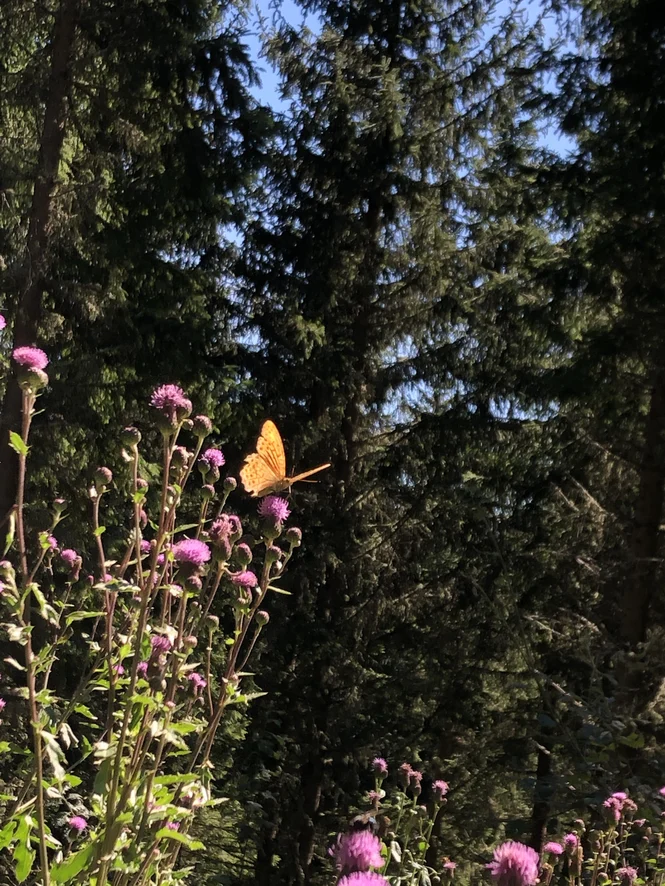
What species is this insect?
Argynnis paphia
